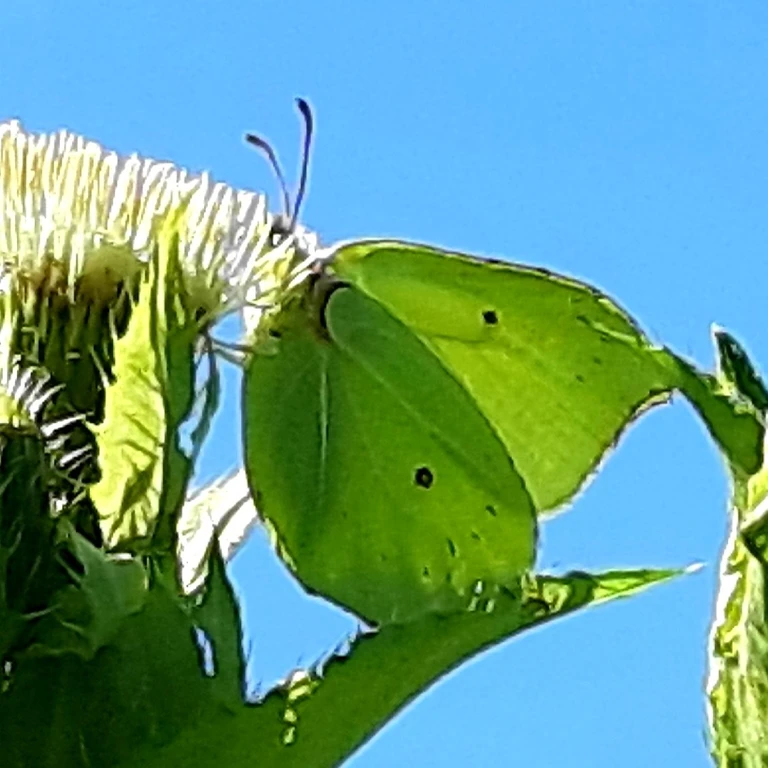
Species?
Gonepteryx rhamni
